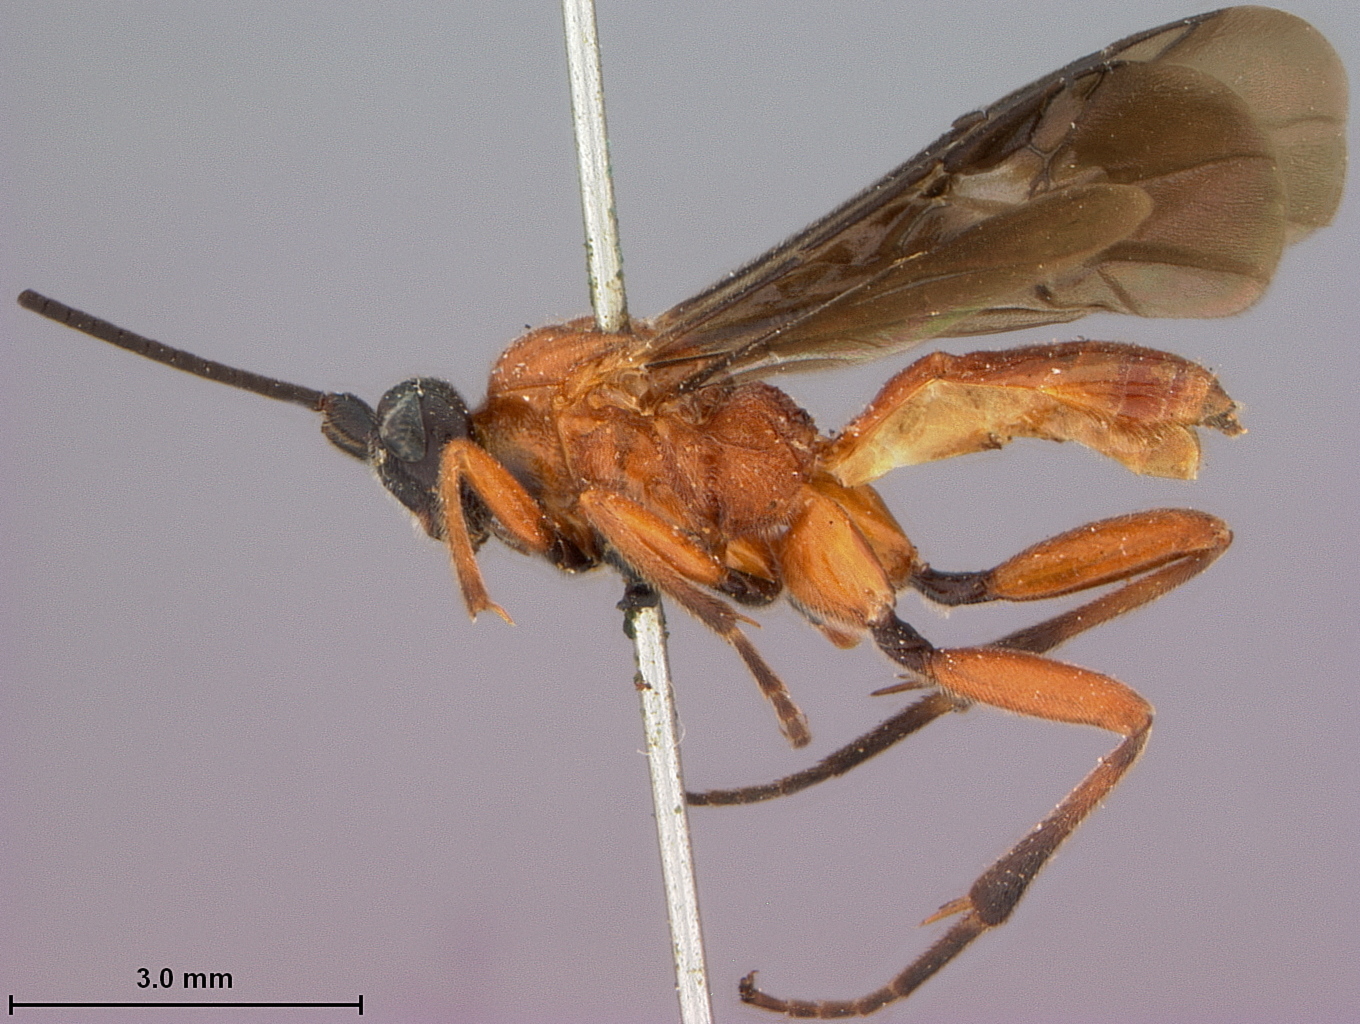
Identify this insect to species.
Microdus nigriceps
